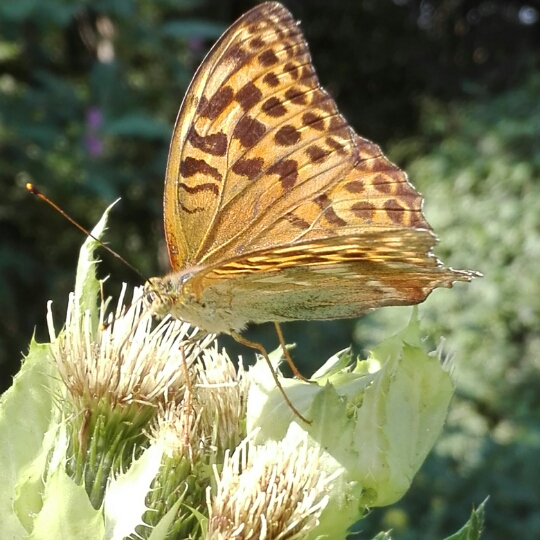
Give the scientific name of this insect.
Argynnis paphia
